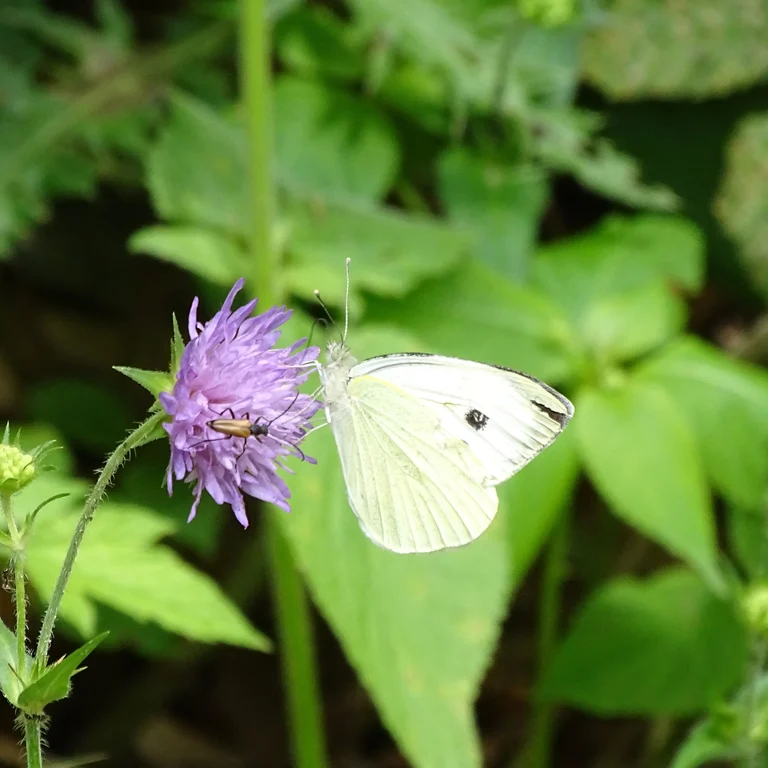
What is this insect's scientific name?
Pieris brassicae
